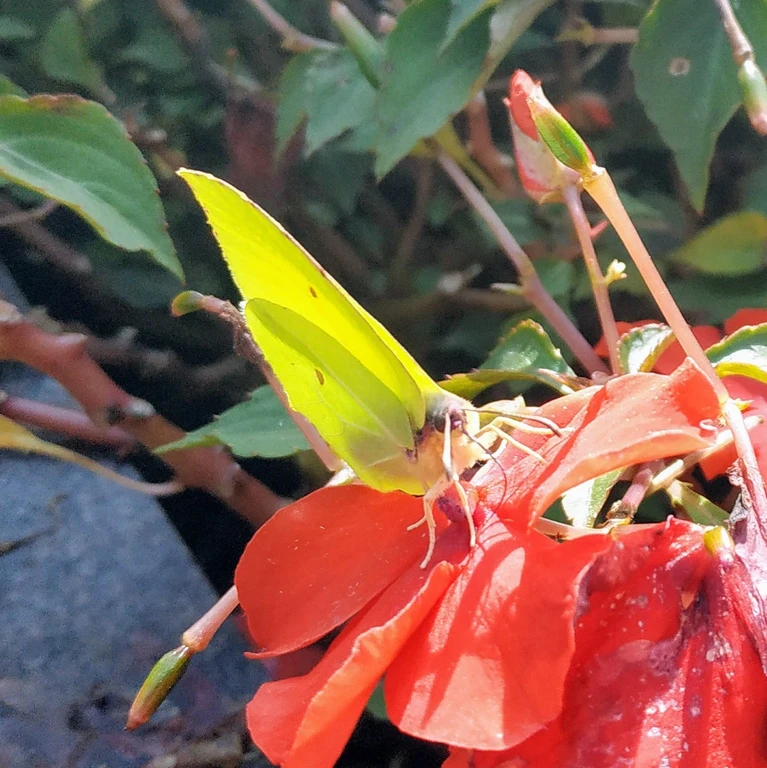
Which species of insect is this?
Gonepteryx rhamni
